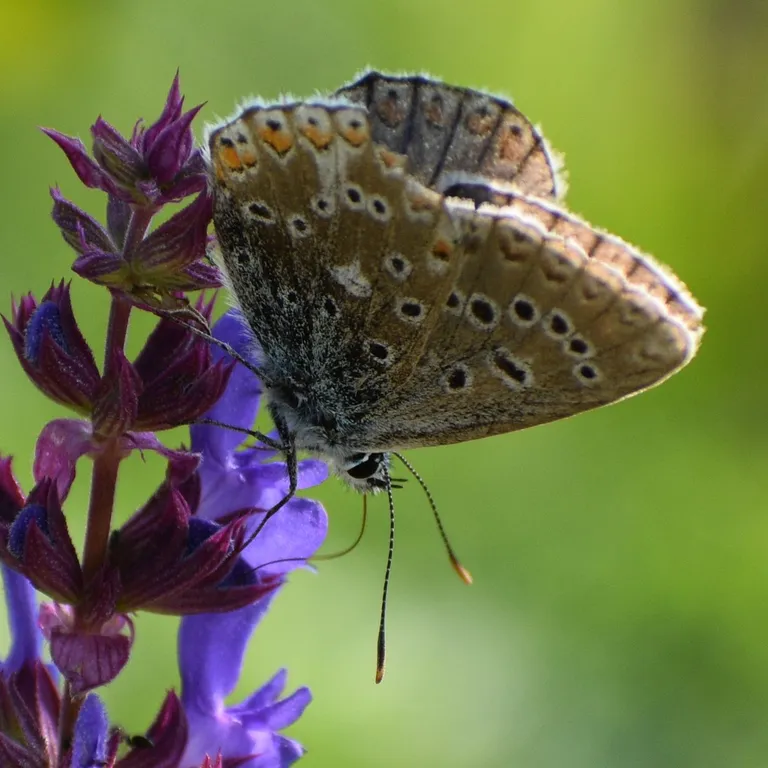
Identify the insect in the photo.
Polyommatus icarus
